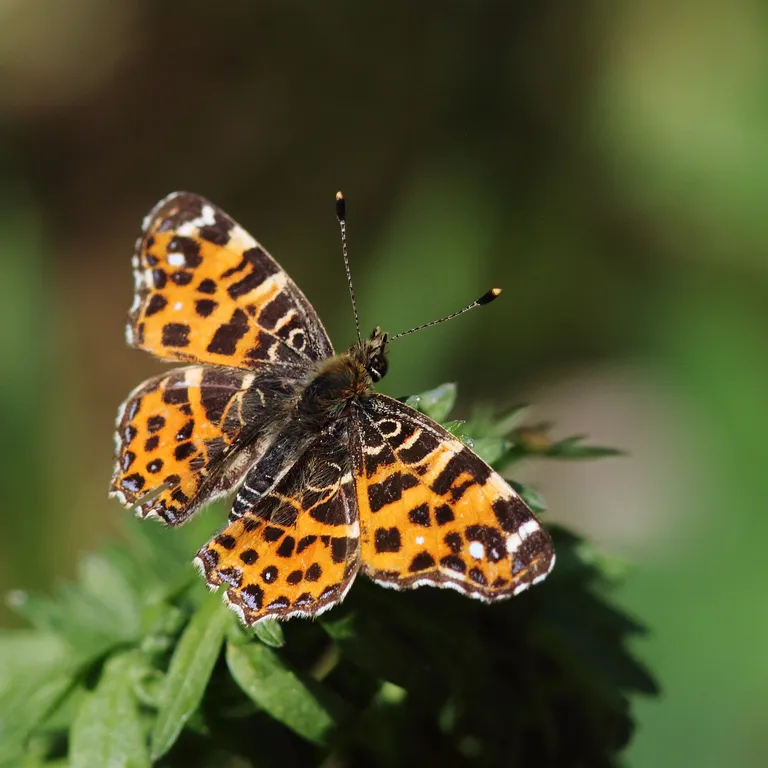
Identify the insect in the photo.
Araschnia levana
